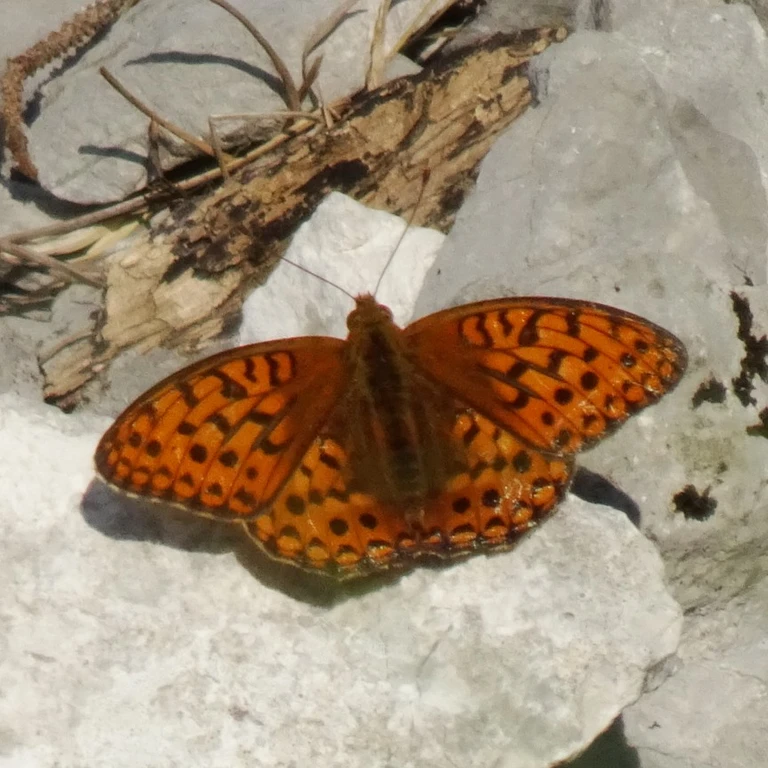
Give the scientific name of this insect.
Fabriciana adippe
